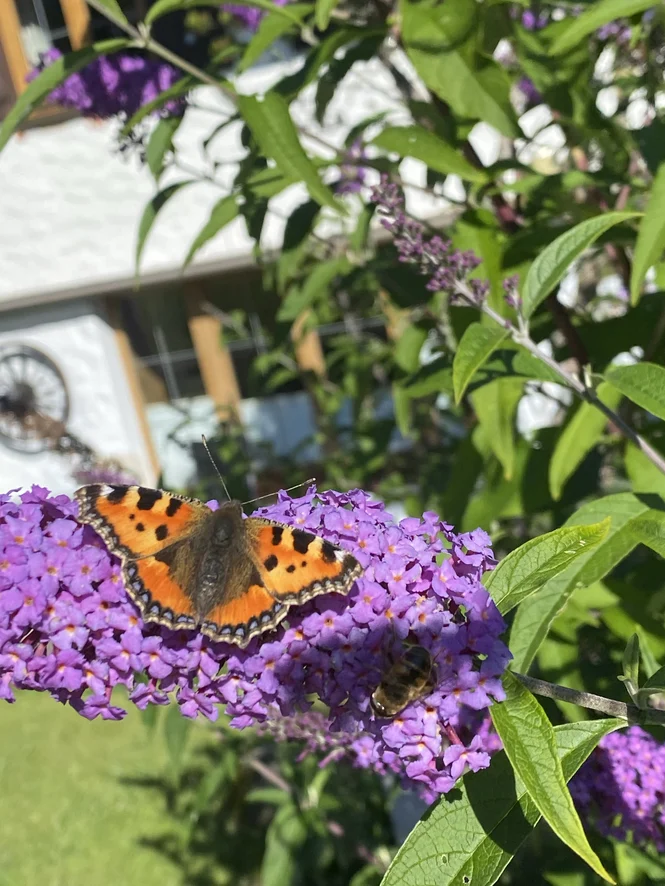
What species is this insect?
Aglais urticae
